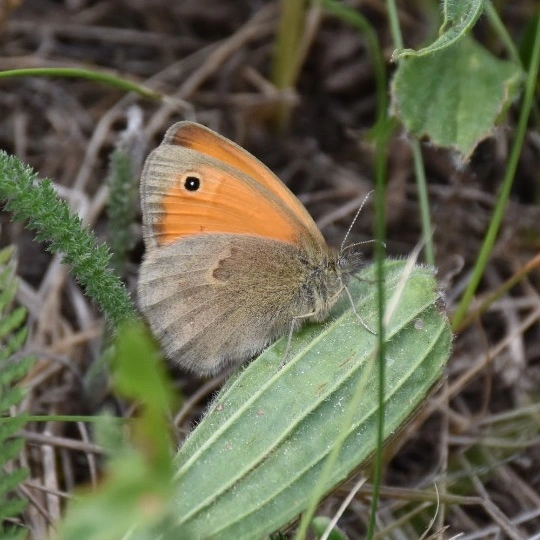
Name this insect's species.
Coenonympha pamphilus
